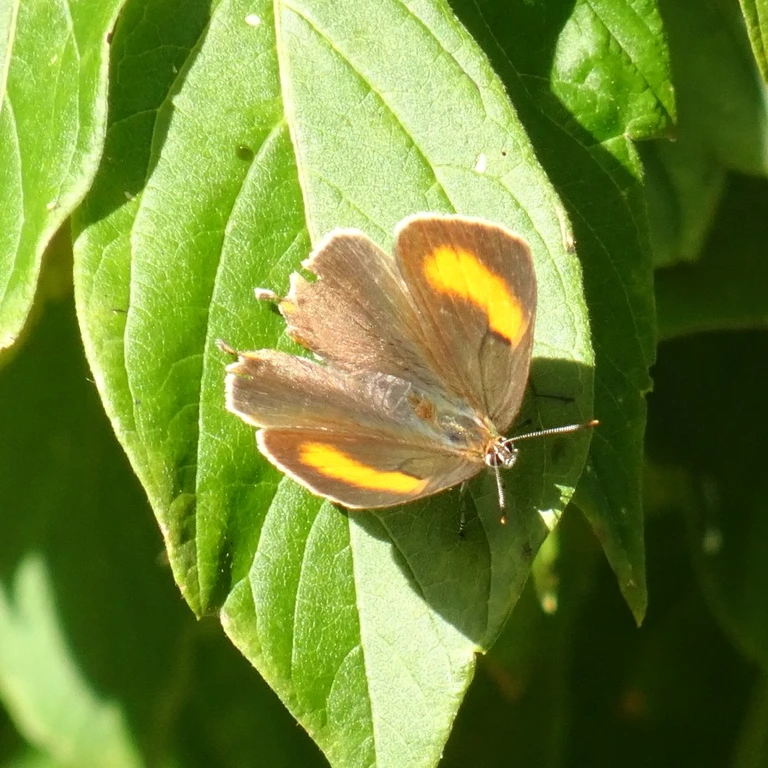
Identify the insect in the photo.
Thecla betulae
